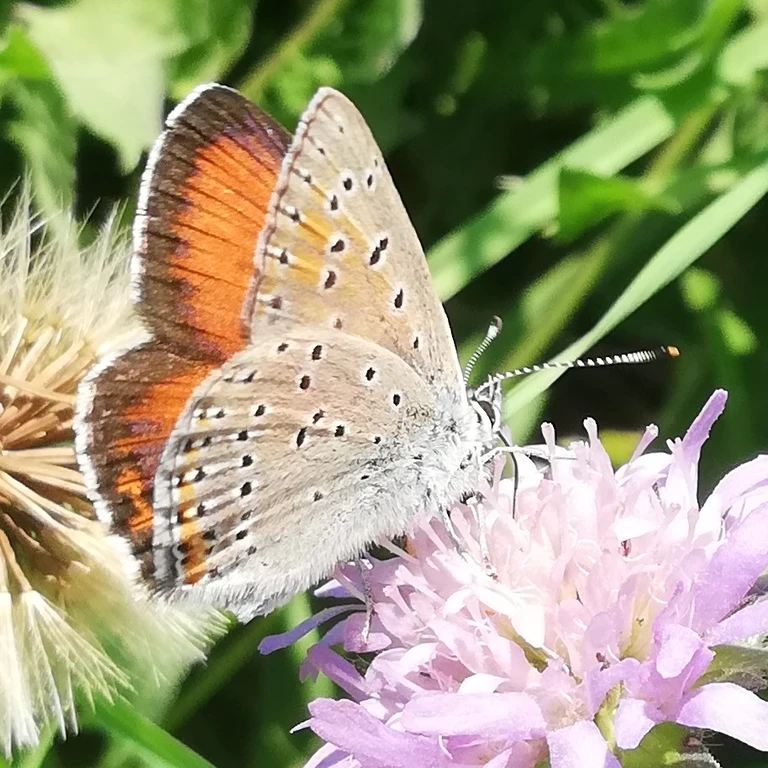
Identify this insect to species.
Lycaena hippothoe (also Palaeochrysophanus hippothoe)
